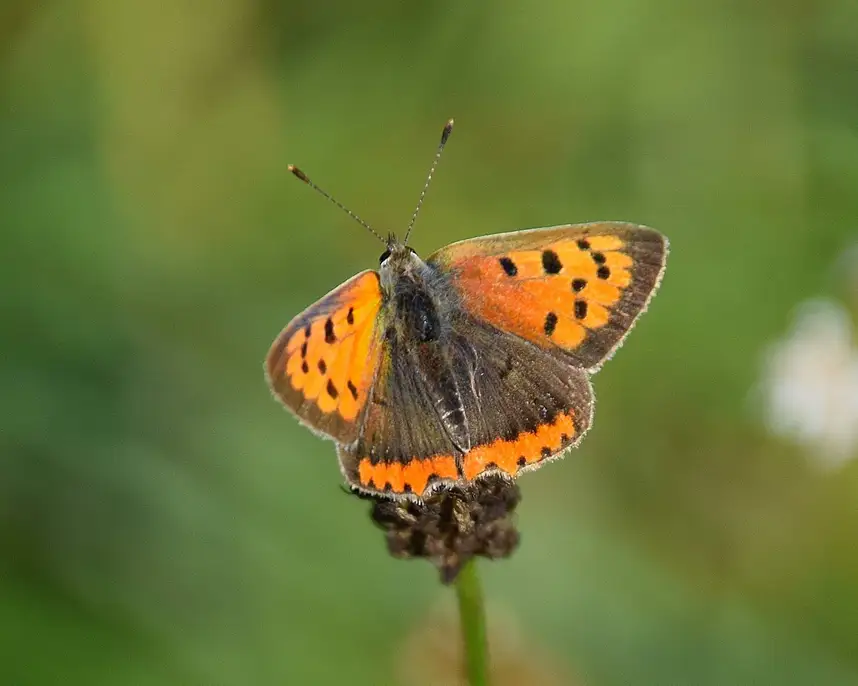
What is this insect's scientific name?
Lycaena phlaeas
